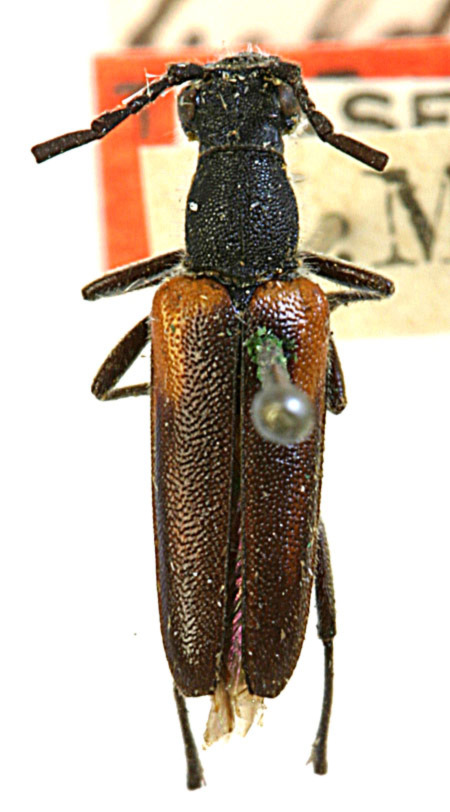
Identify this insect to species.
Strangalia haldemani (also Anastrangalia haldemani)
